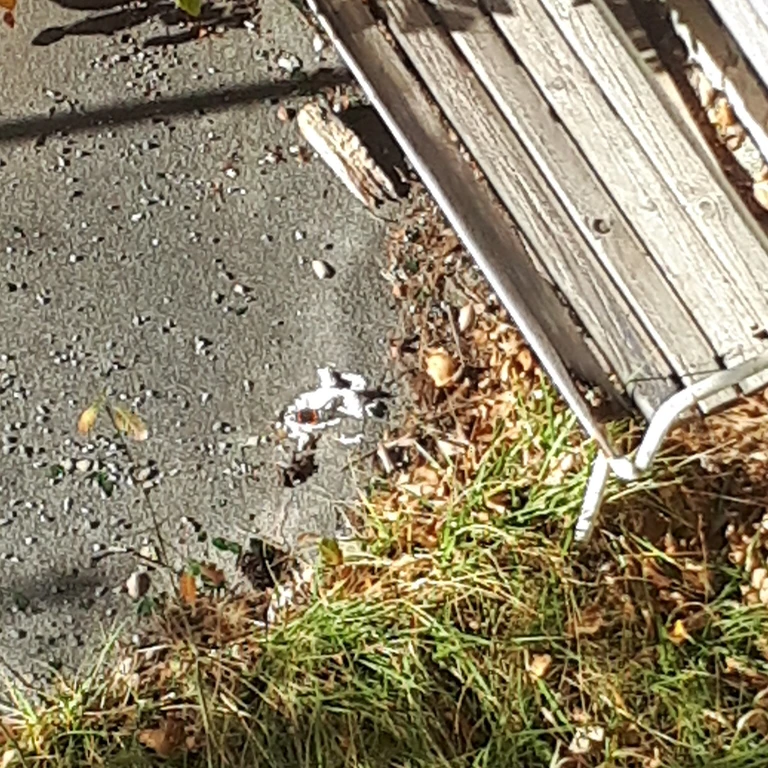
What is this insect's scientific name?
Vanessa atalanta
